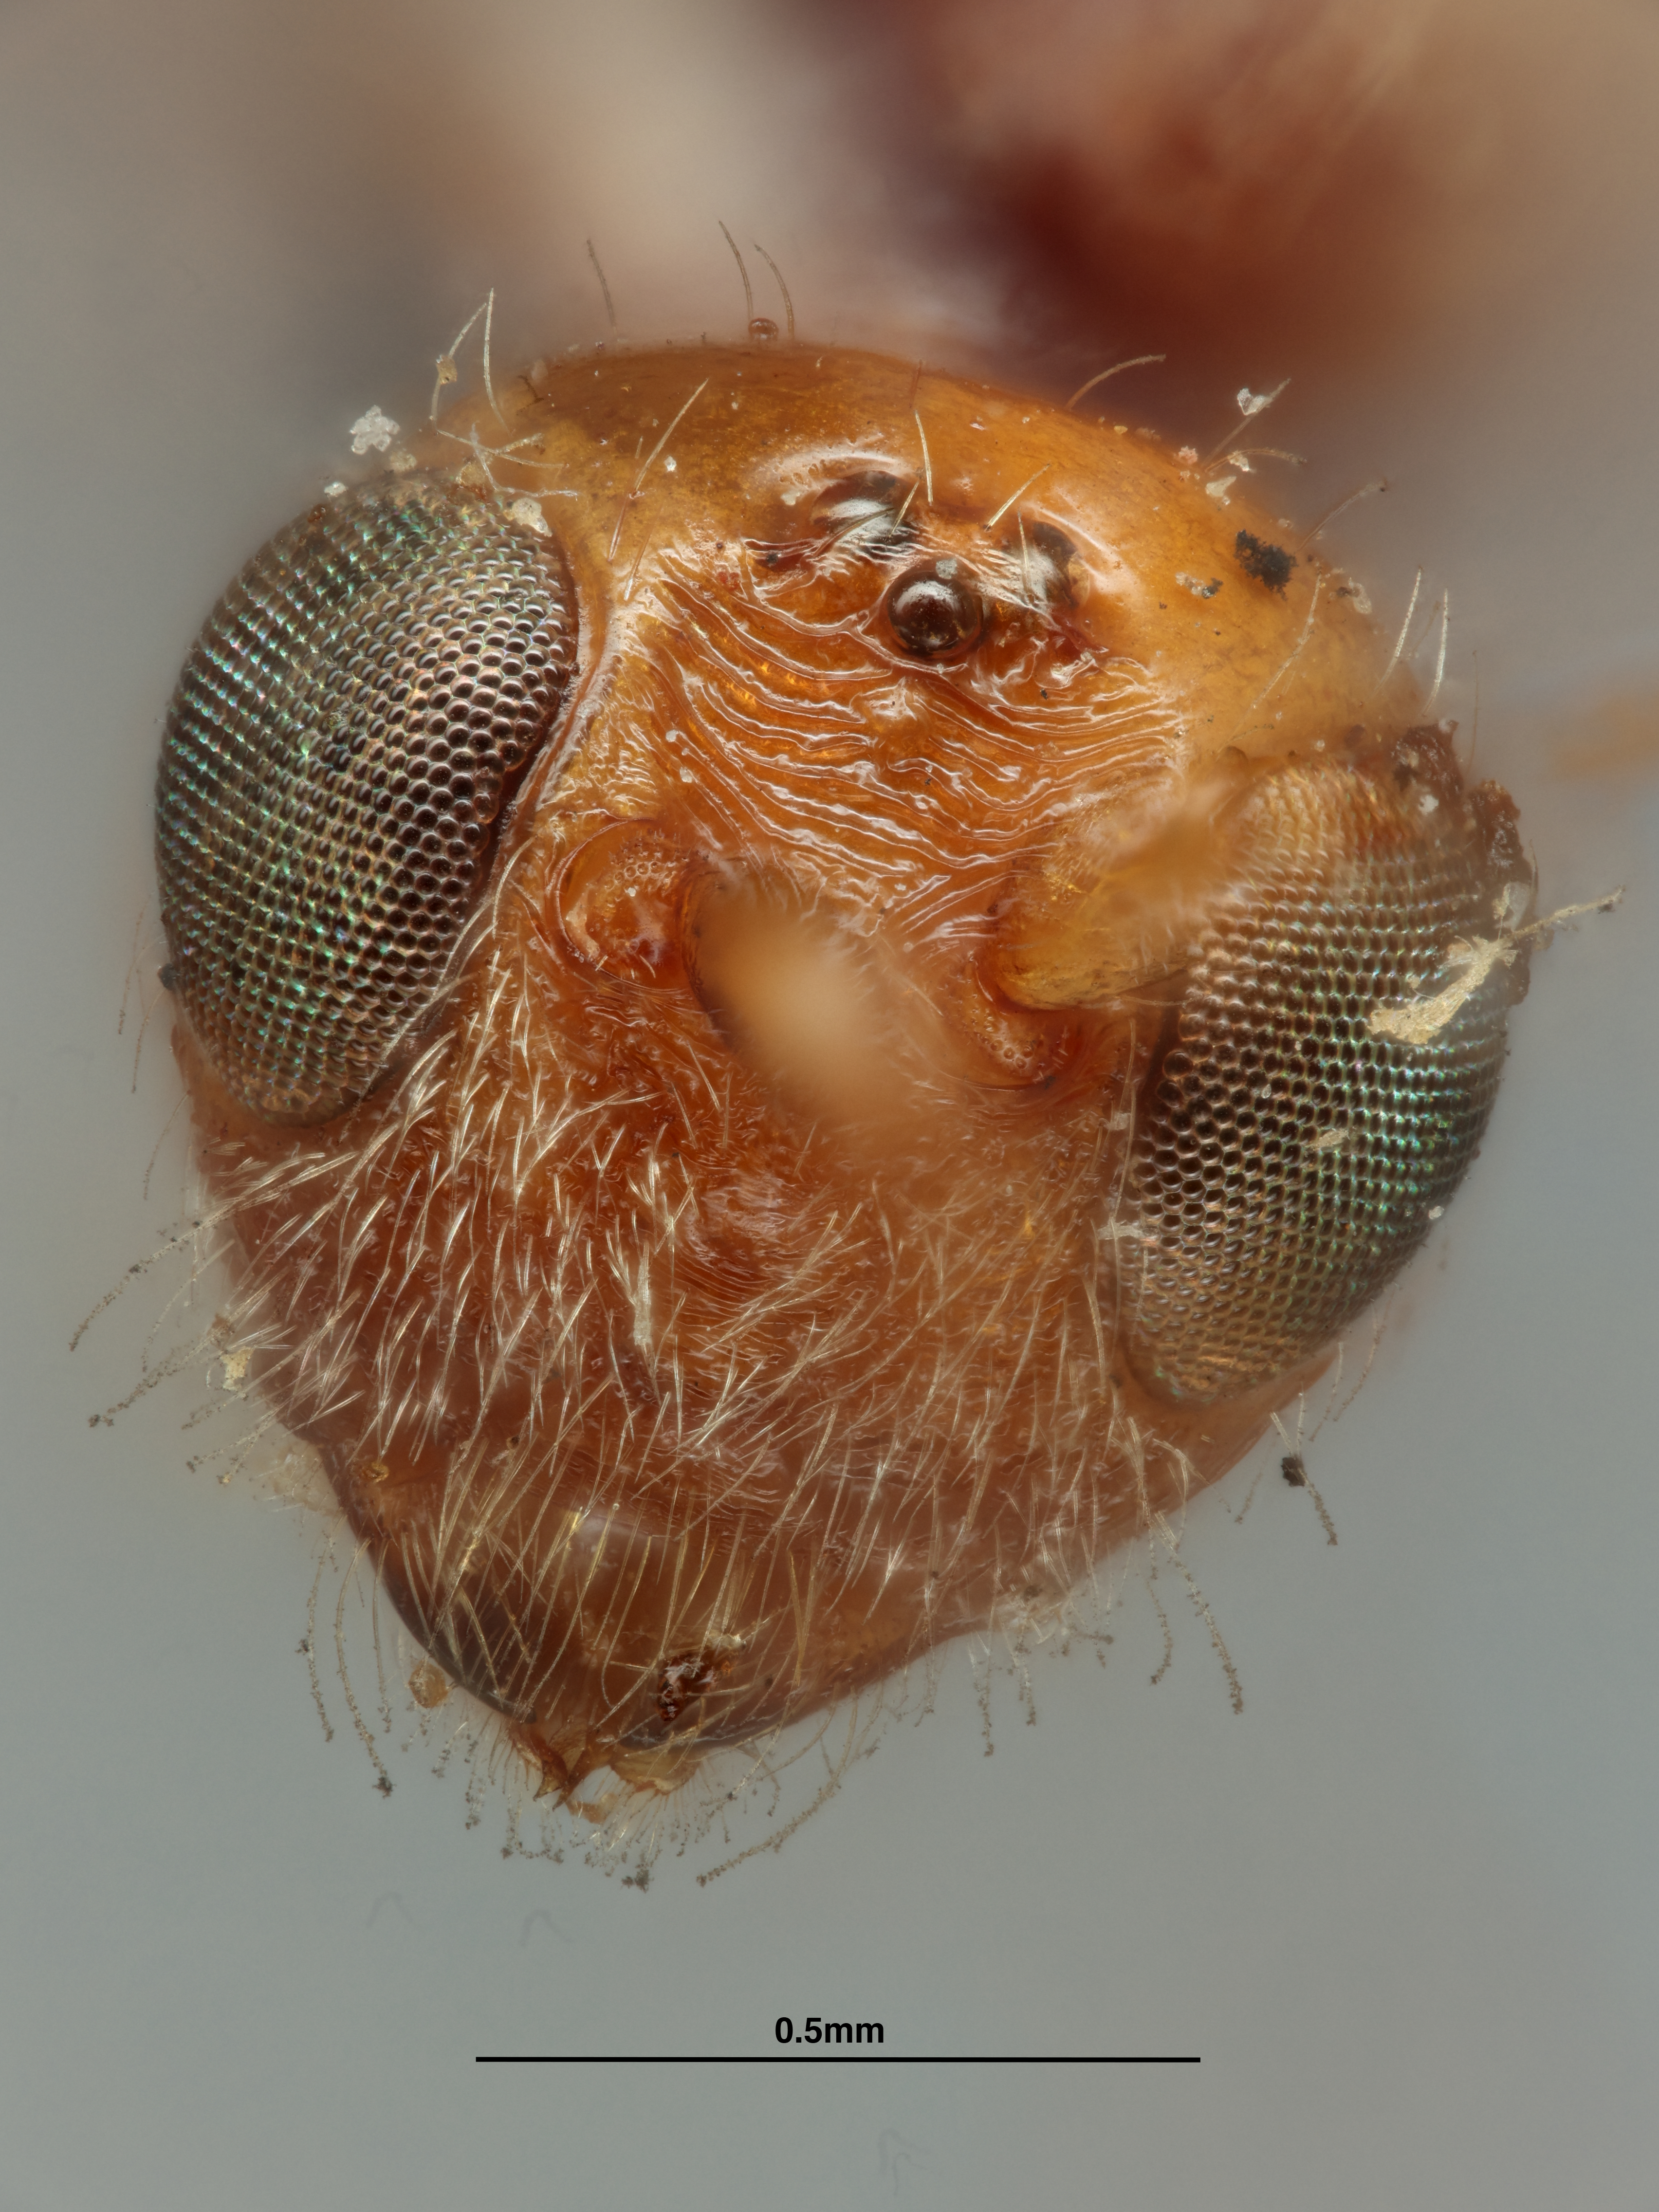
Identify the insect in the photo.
Spathius carus
